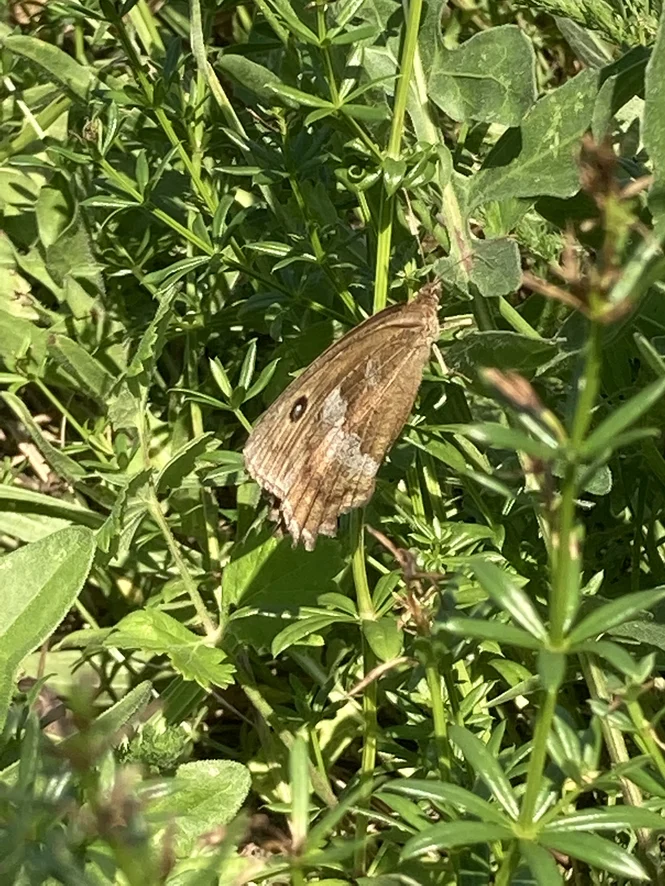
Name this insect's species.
Minois dryas
